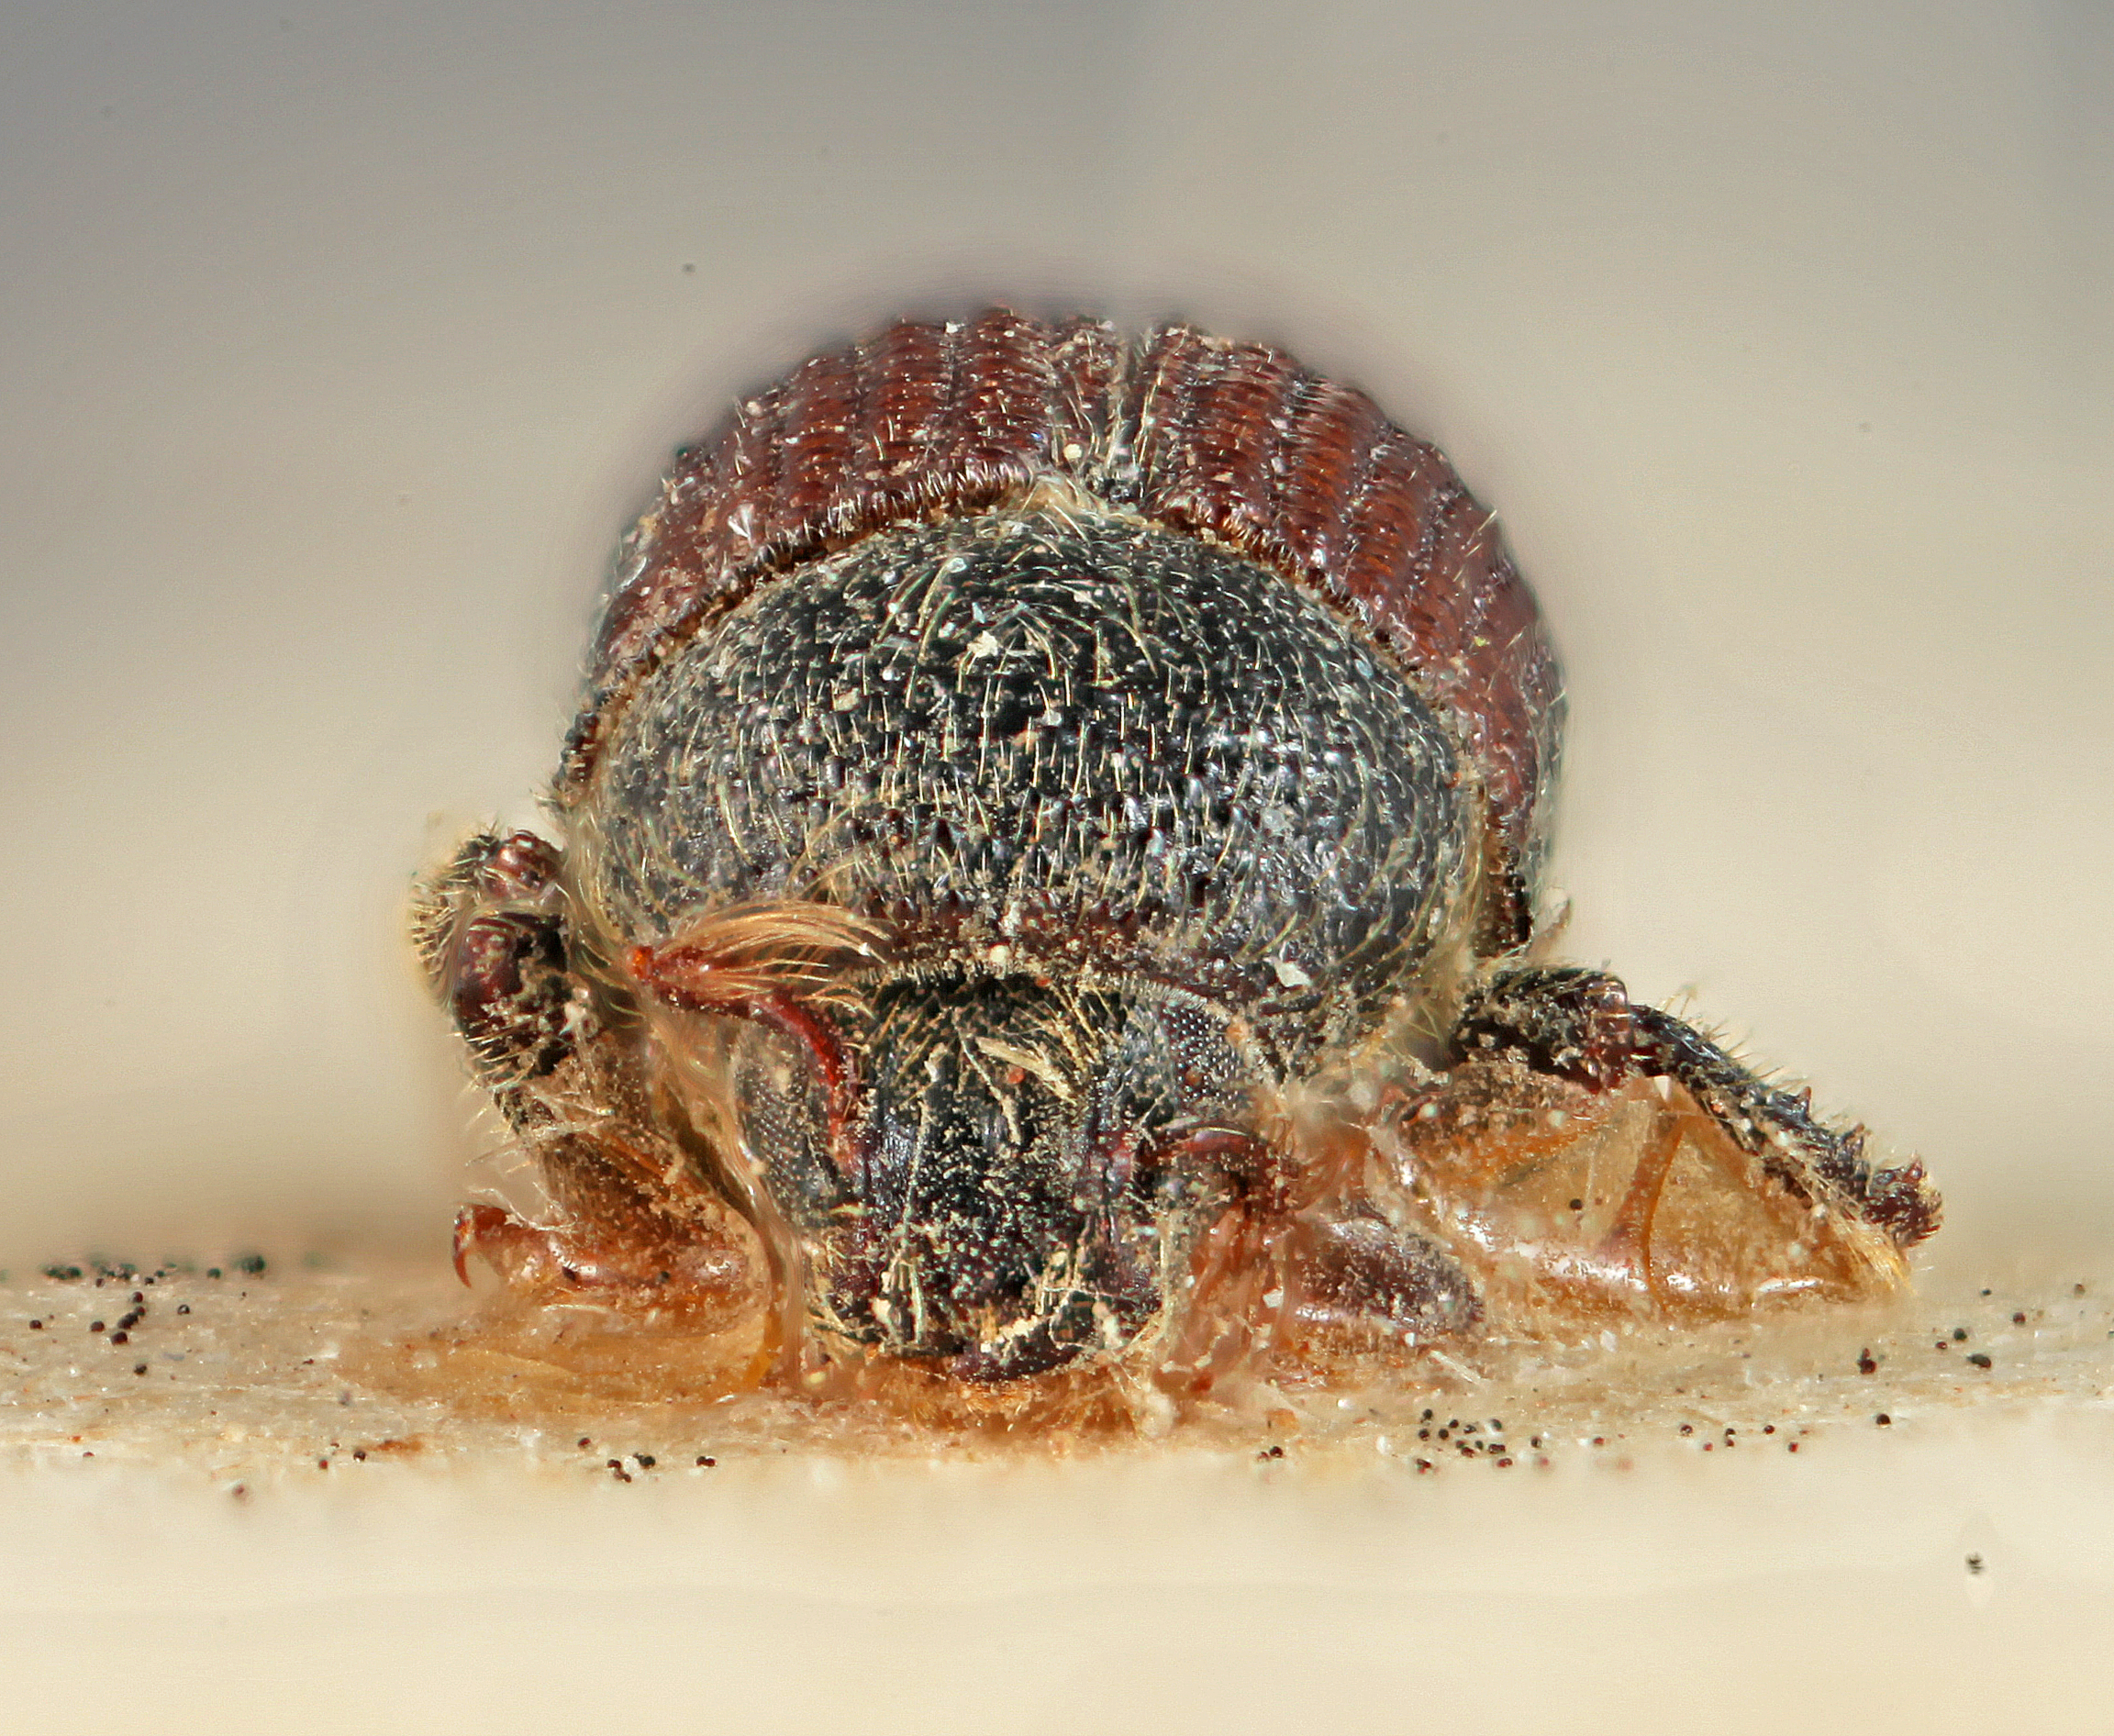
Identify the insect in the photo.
Phloeotribus picipennis
